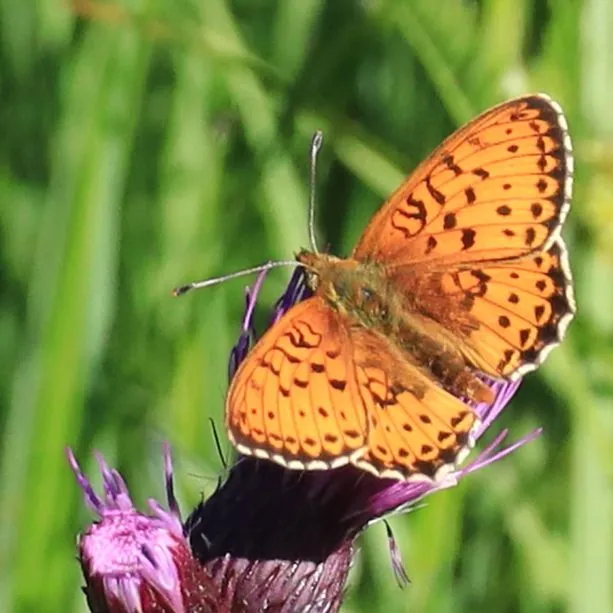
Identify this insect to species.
Brenthis ino
